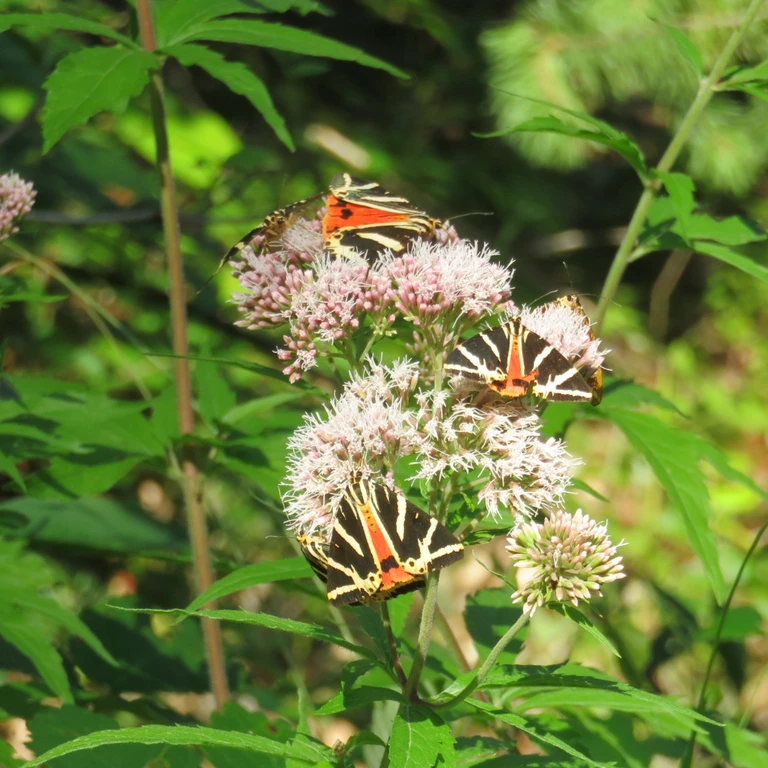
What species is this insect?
Euplagia quadripunctaria
